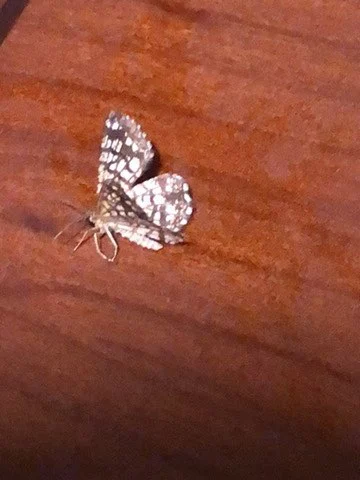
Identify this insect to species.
Chiasmia clathrata
